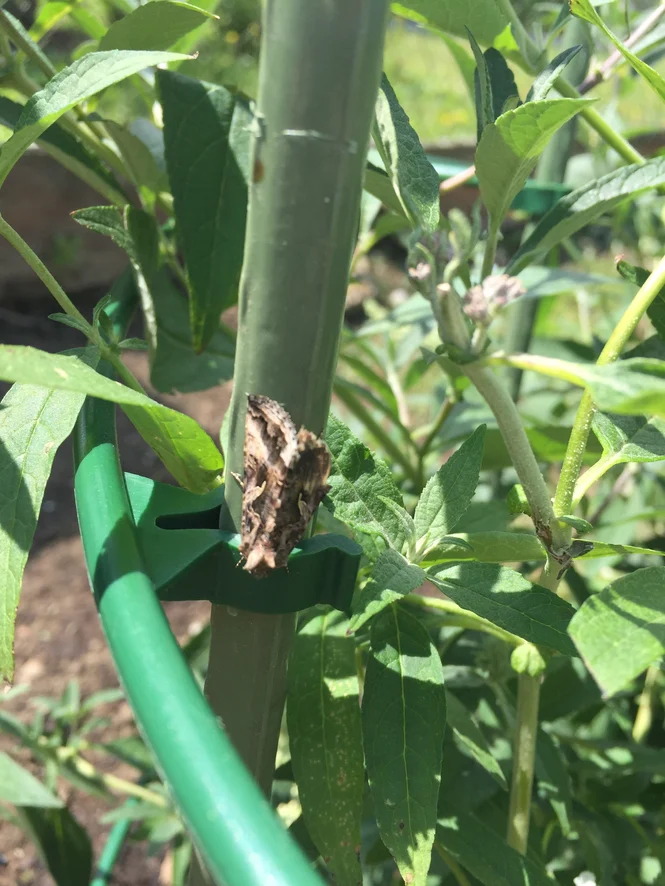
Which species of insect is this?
Autographa gamma
